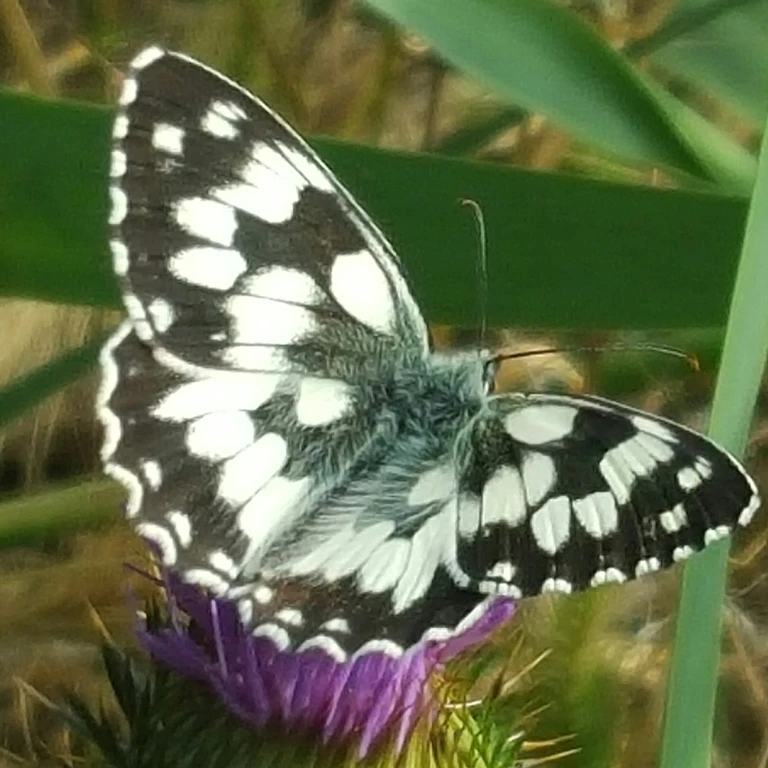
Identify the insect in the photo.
Melanargia galathea
